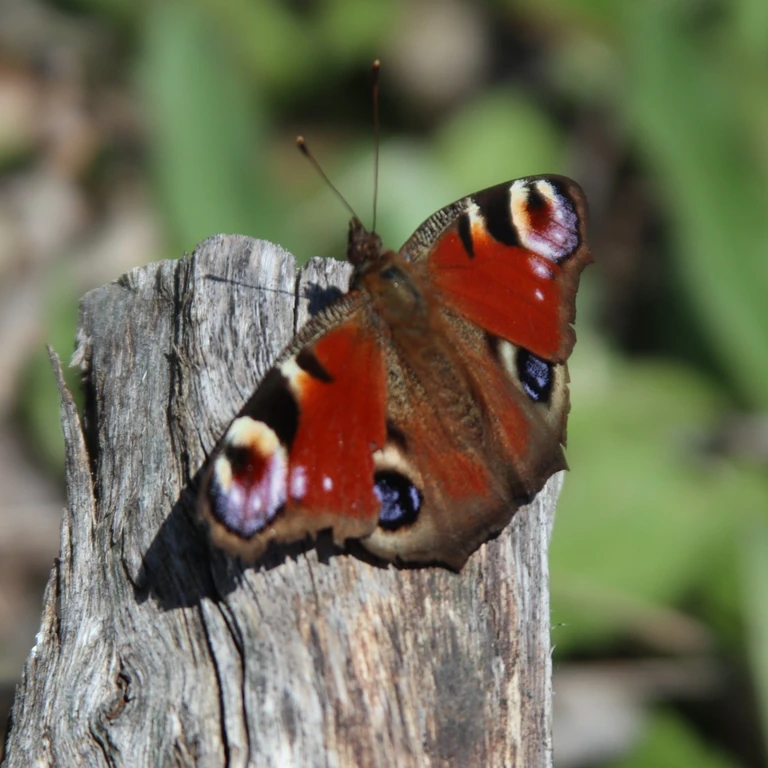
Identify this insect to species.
Aglais io
